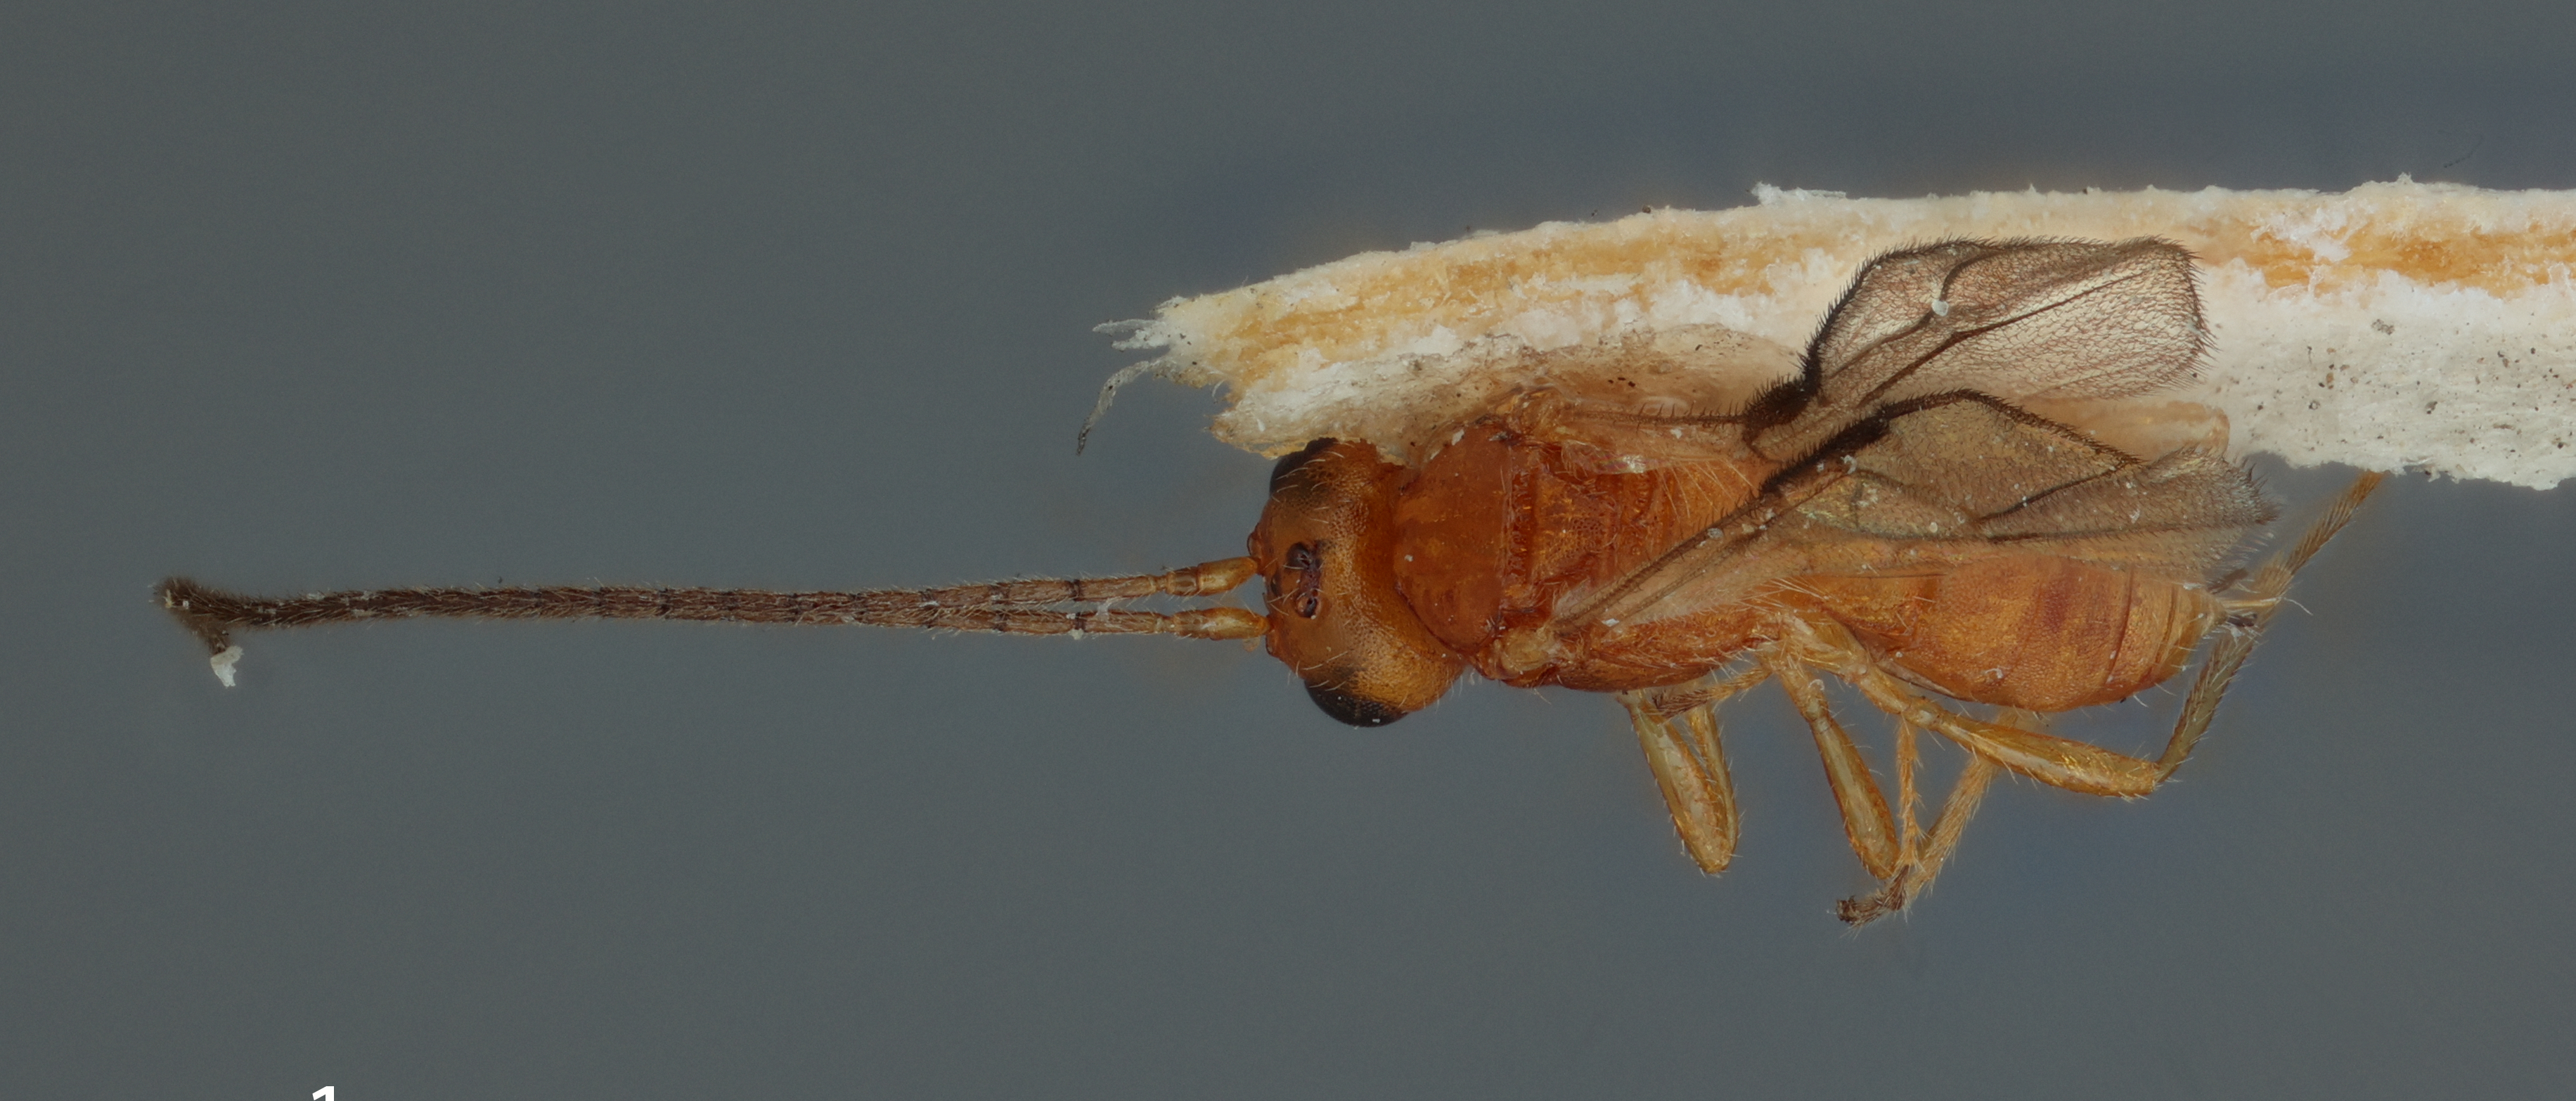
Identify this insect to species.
Opius hoffmanni
